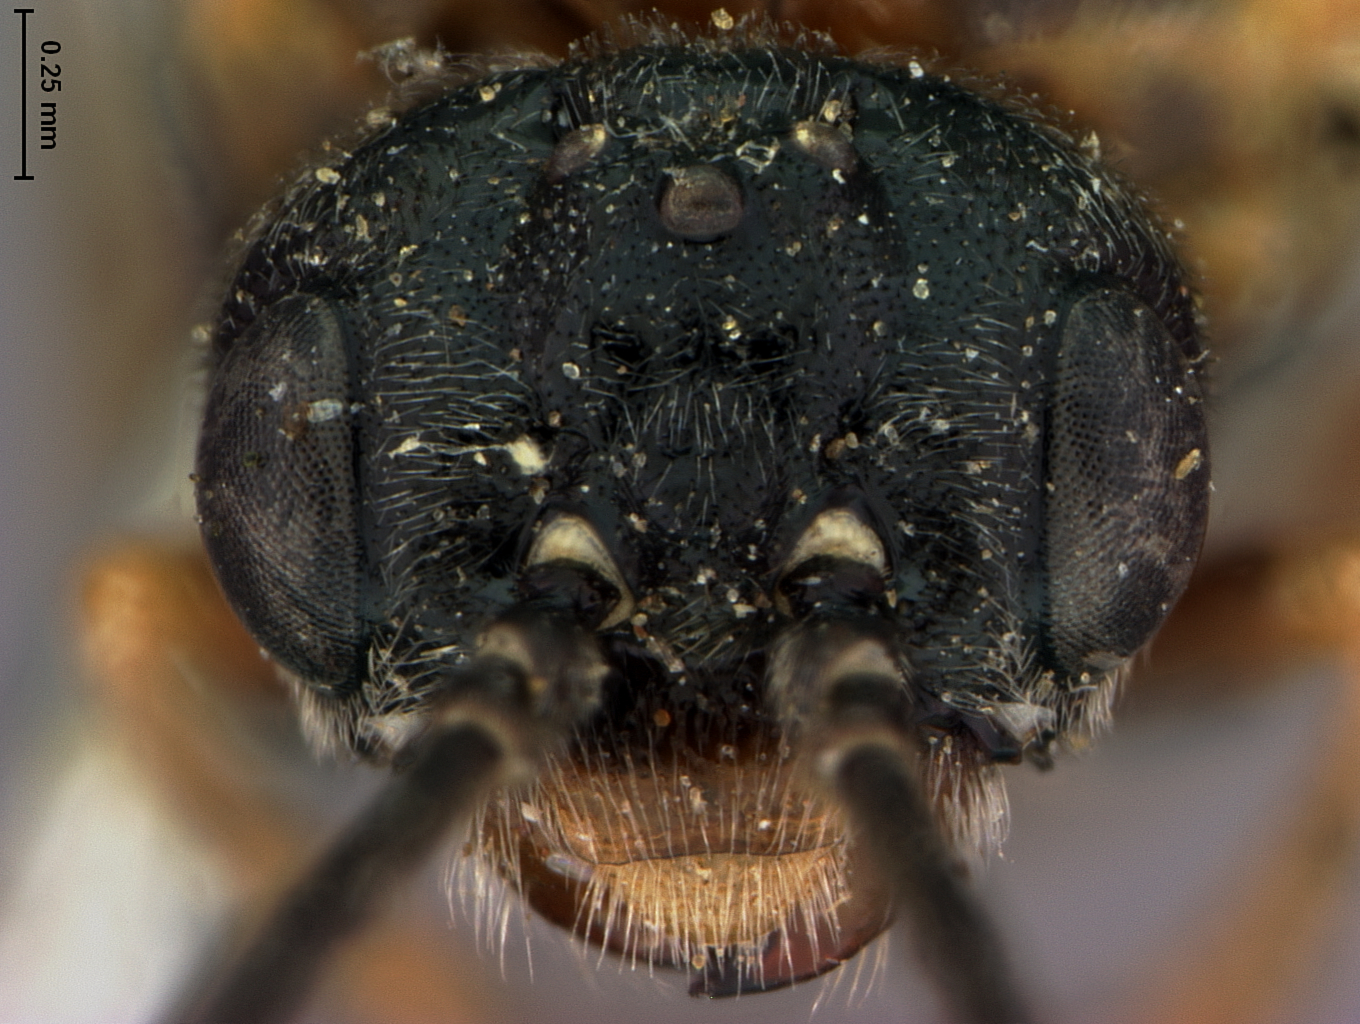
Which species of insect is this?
Lycaota coloradensis
